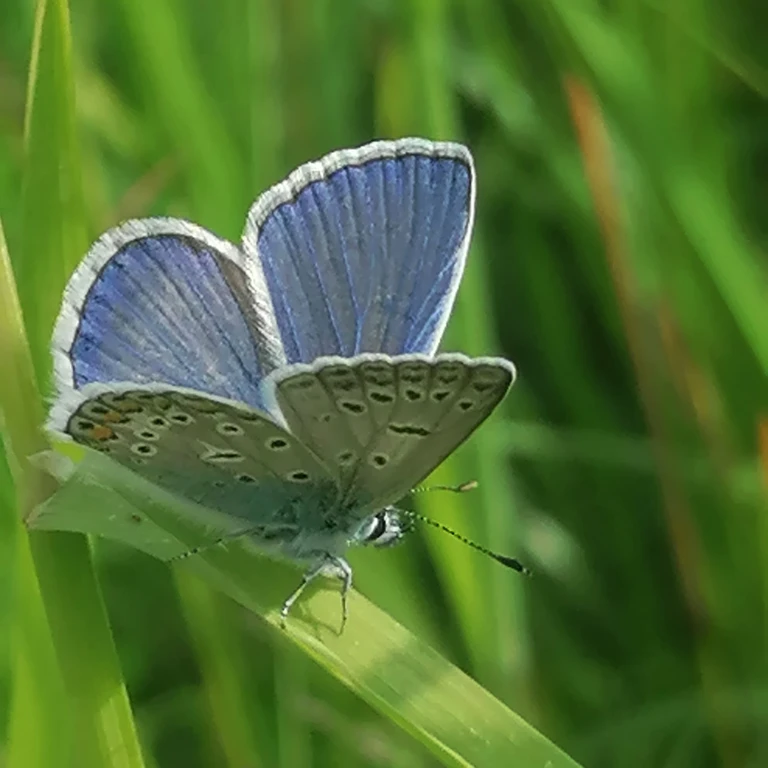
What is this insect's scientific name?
Polyommatus icarus
